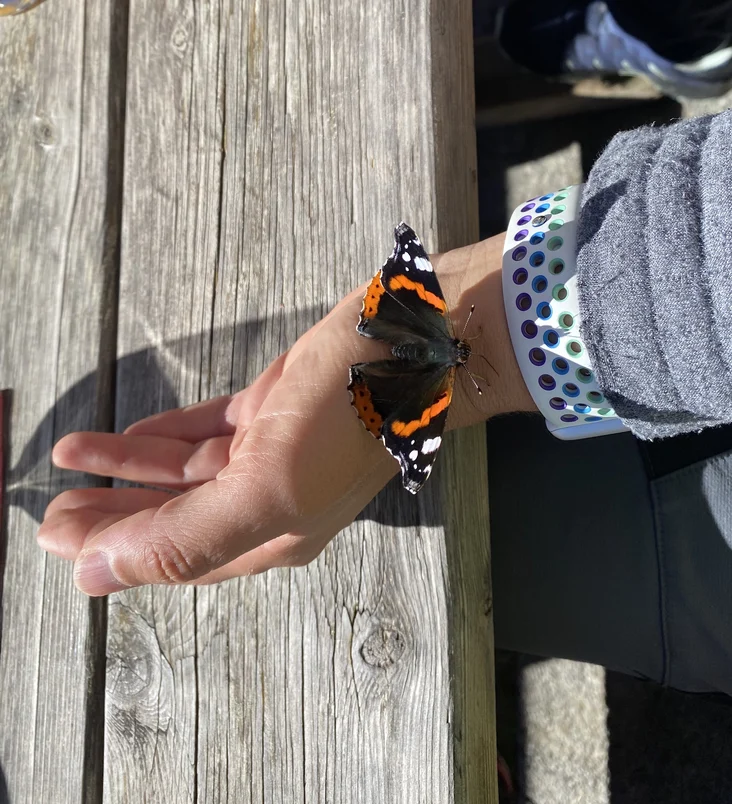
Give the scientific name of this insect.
Vanessa atalanta
